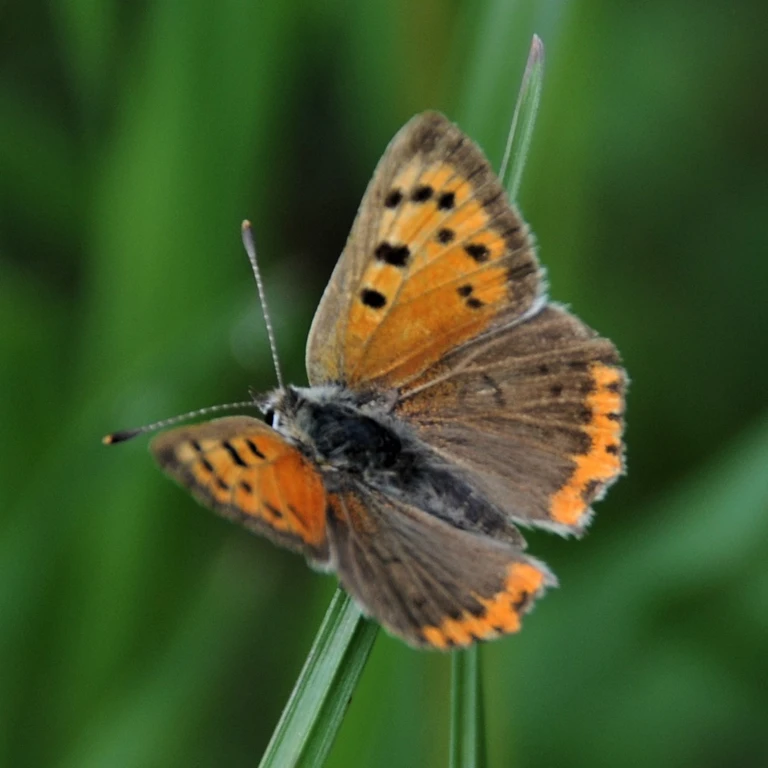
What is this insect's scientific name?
Lycaena phlaeas
